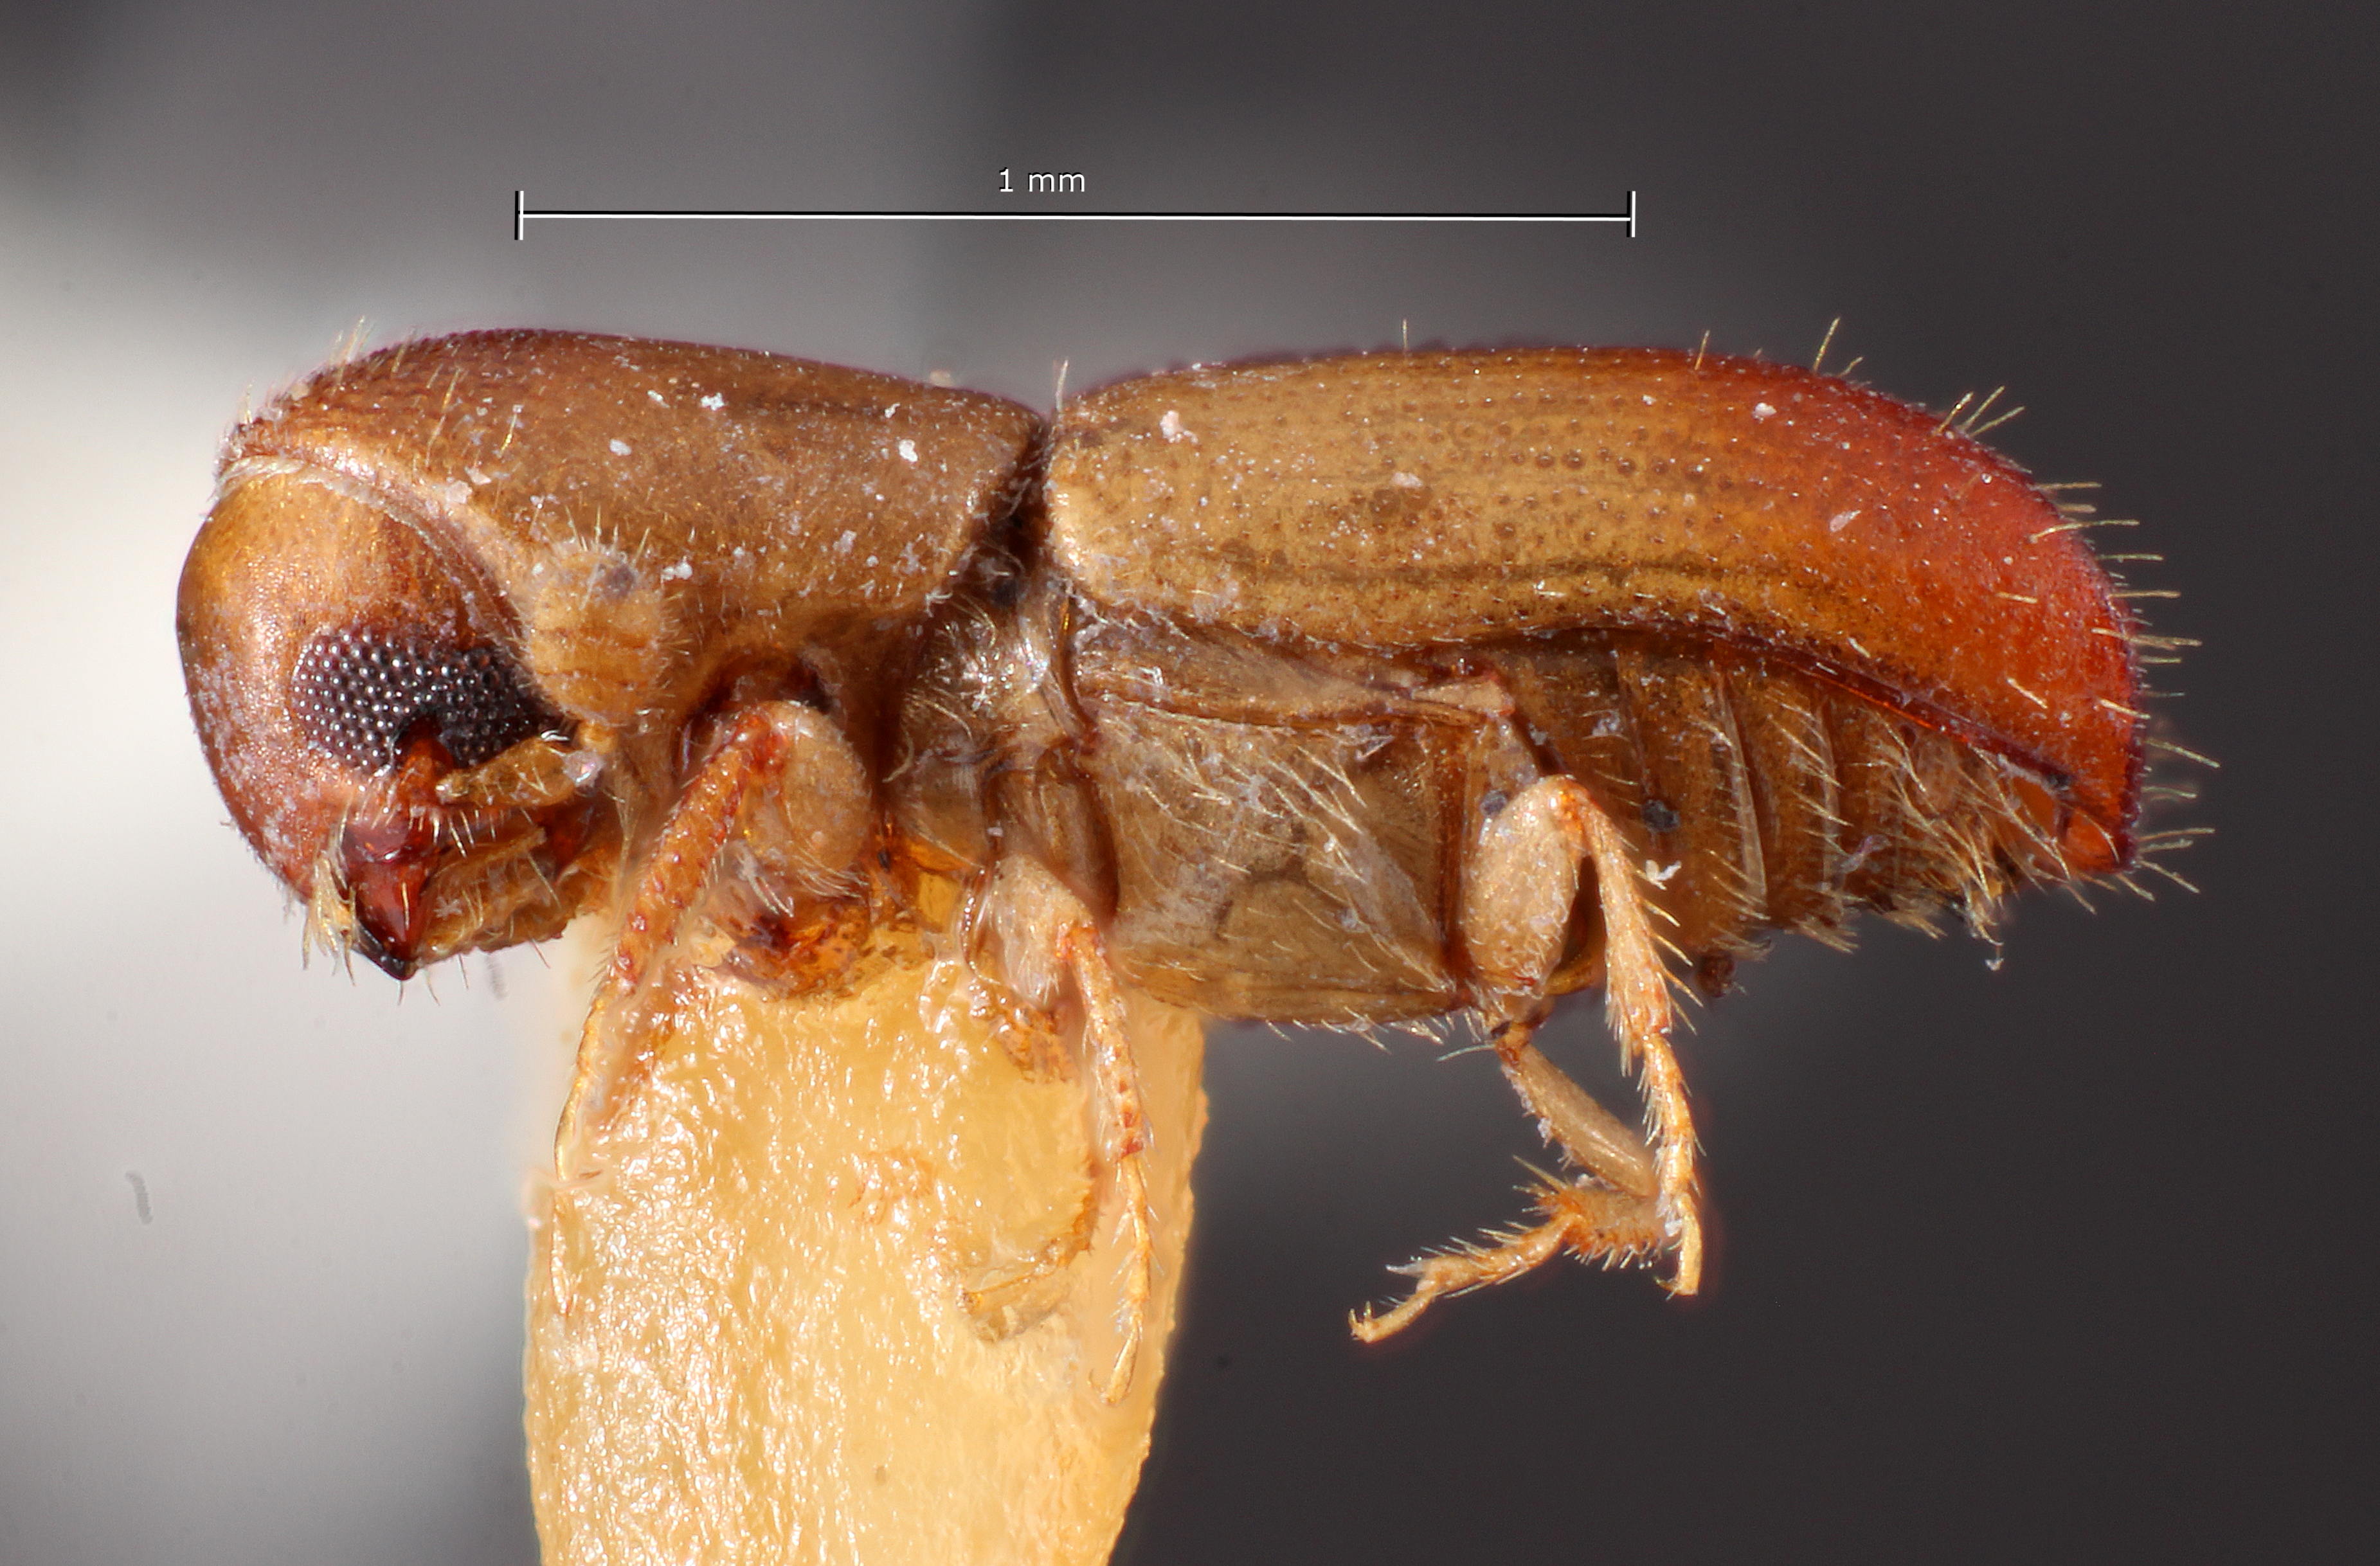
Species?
Monarthrum bifoveatum
